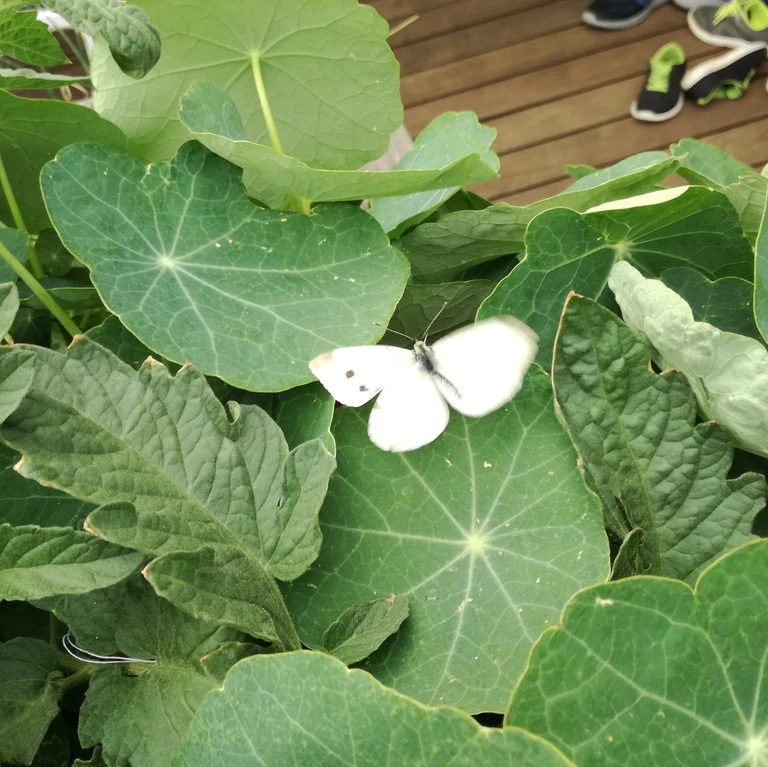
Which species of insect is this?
Pieris rapae
